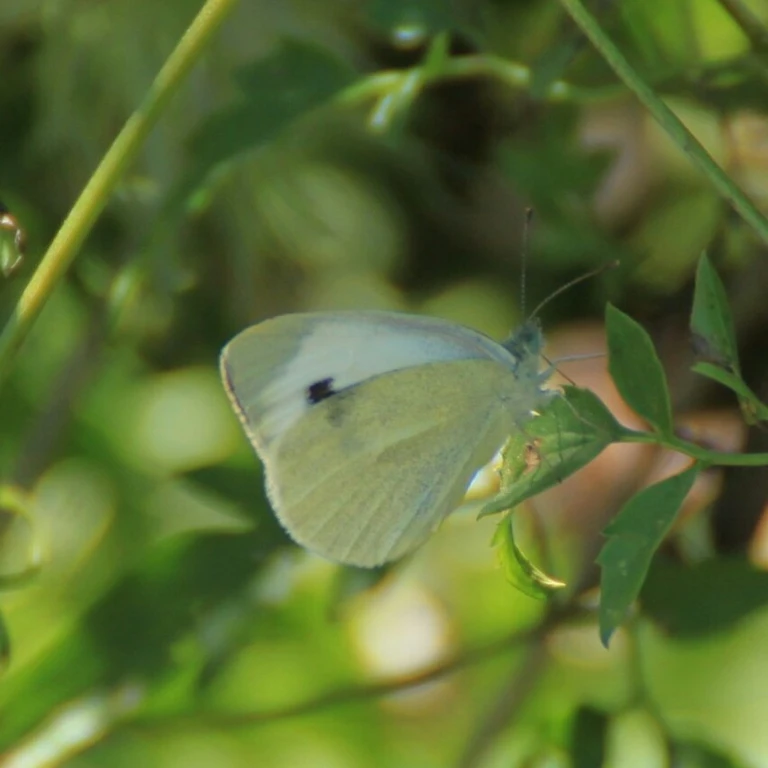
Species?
Pieris mannii
